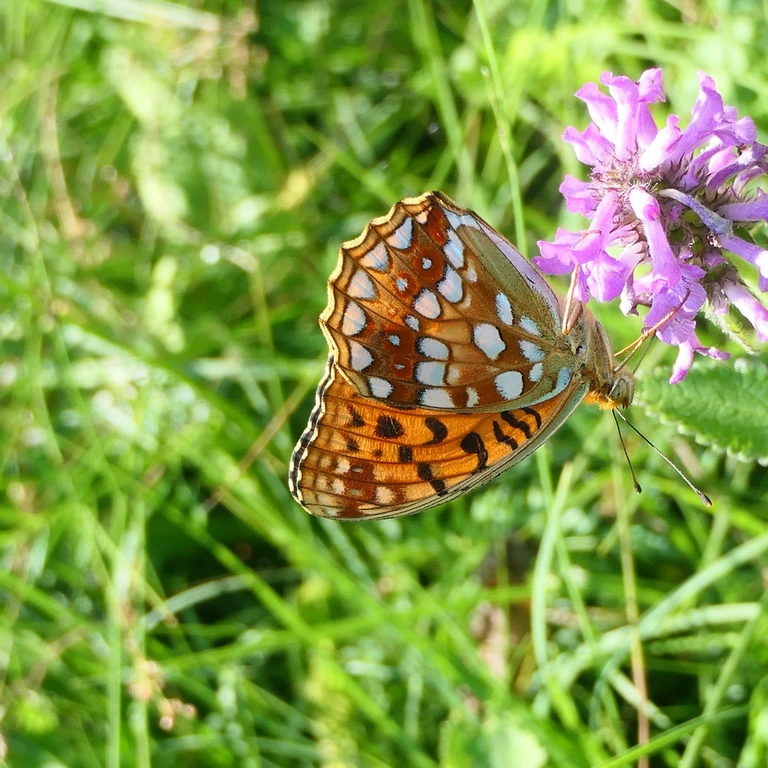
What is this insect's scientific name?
Fabriciana adippe
